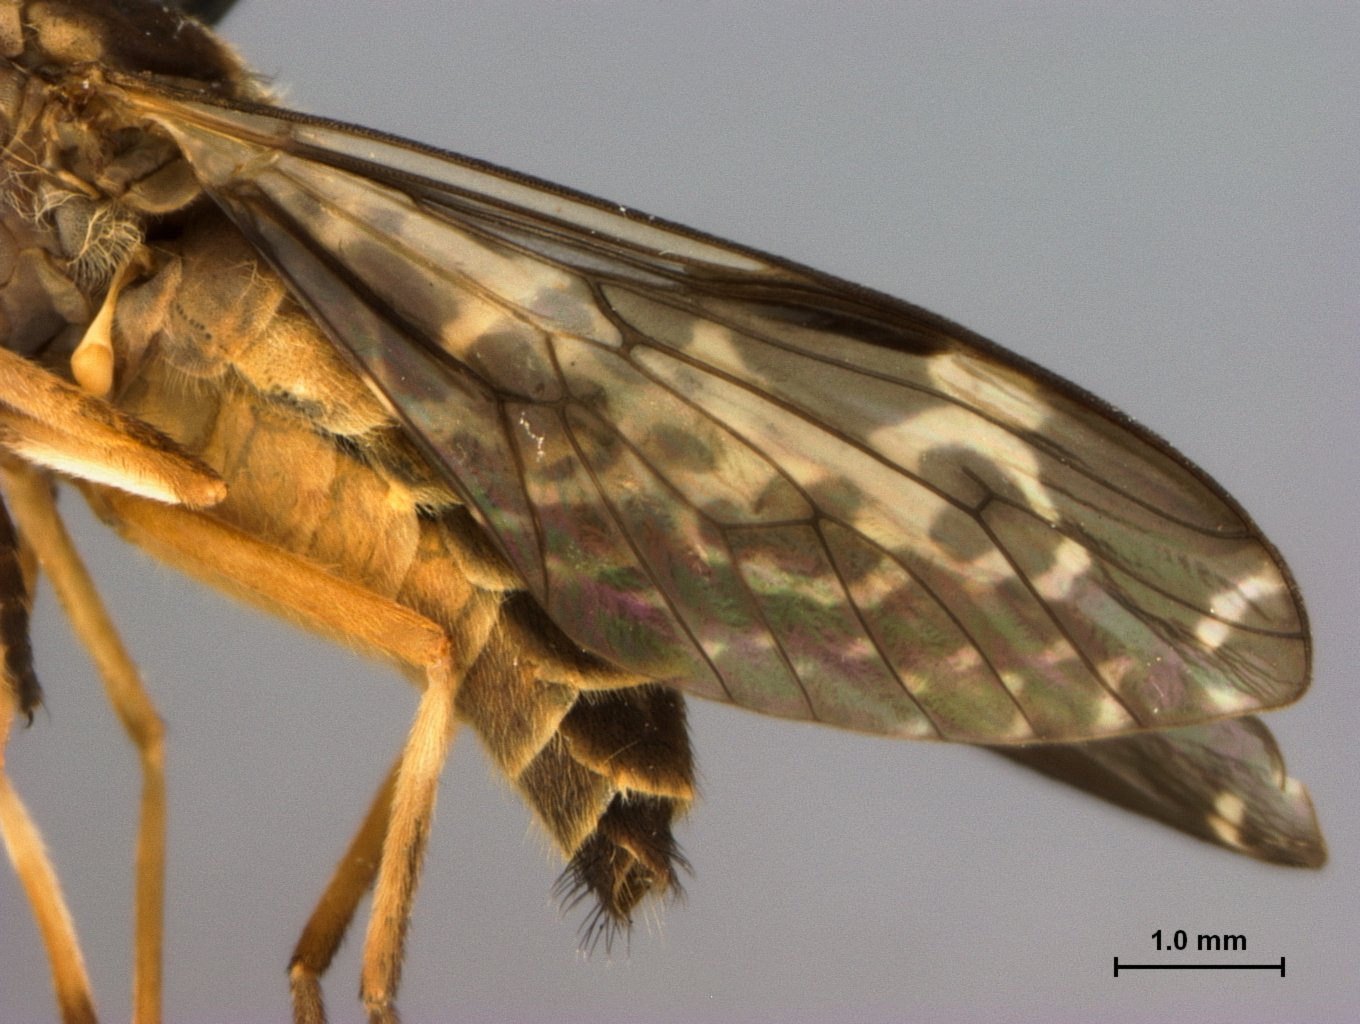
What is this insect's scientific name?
Haematopota biorbis
